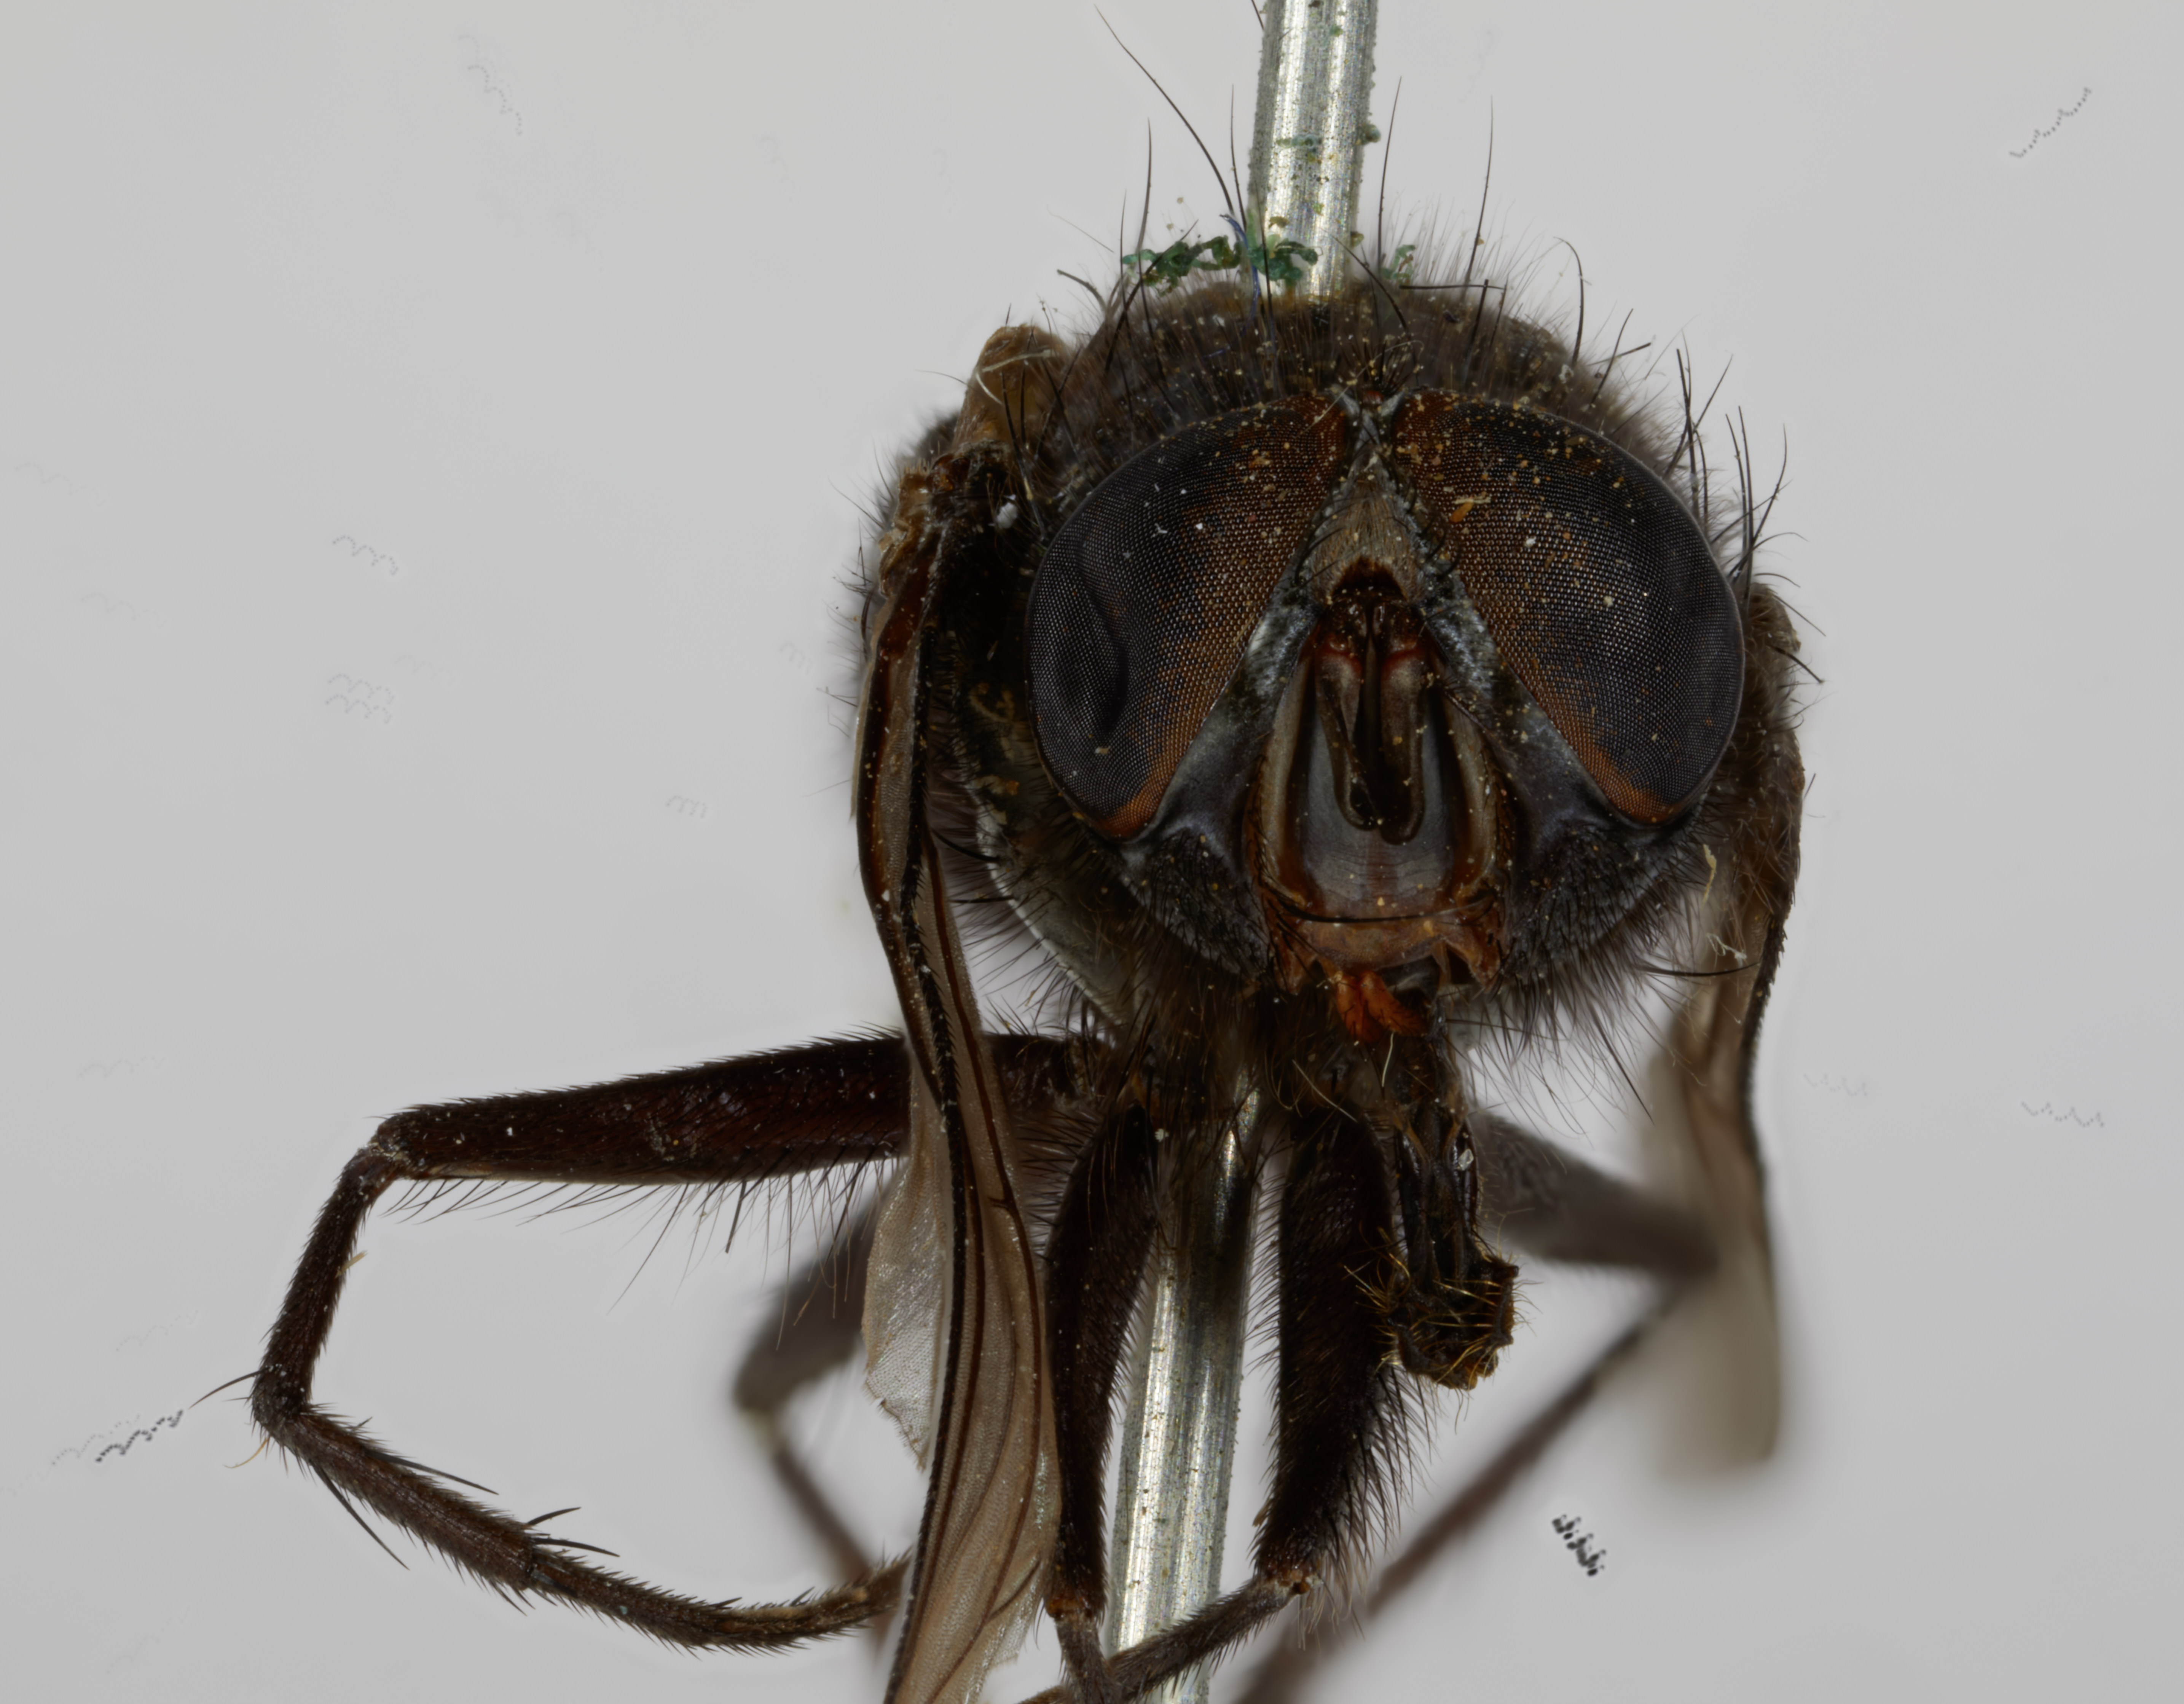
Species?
Calliphora morticia
